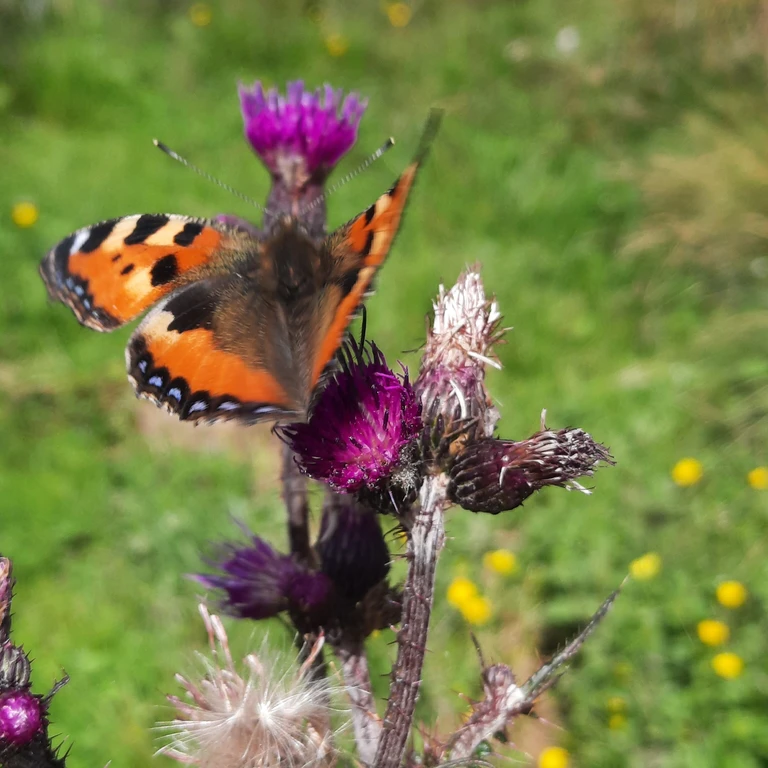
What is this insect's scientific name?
Aglais urticae
